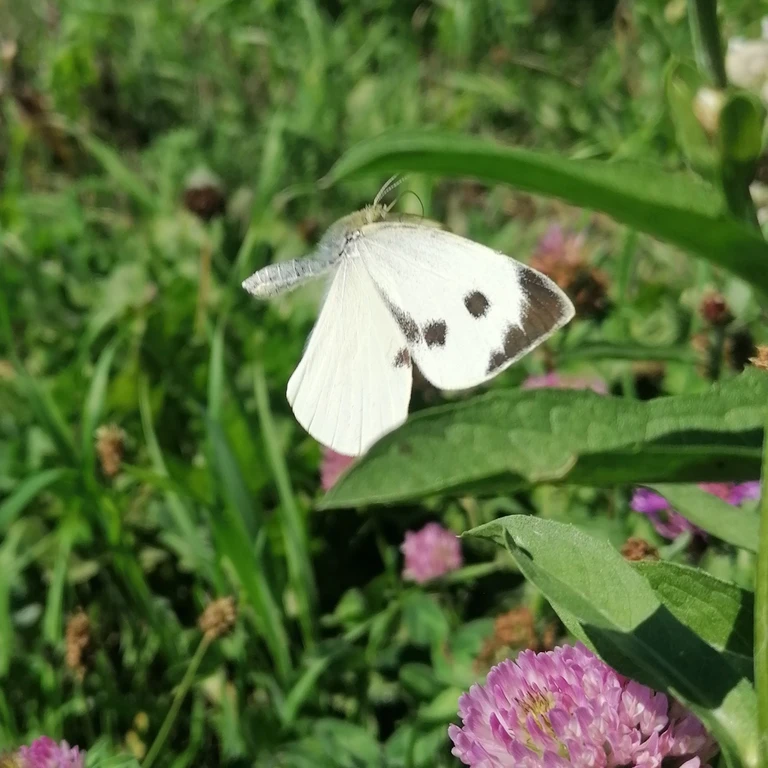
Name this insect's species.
Pieris brassicae
